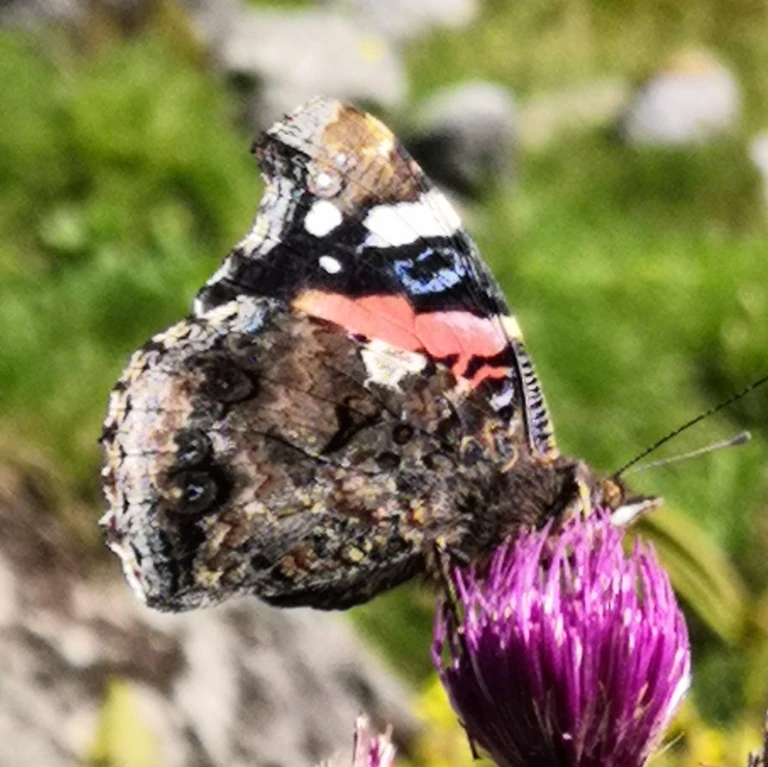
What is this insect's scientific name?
Vanessa atalanta
